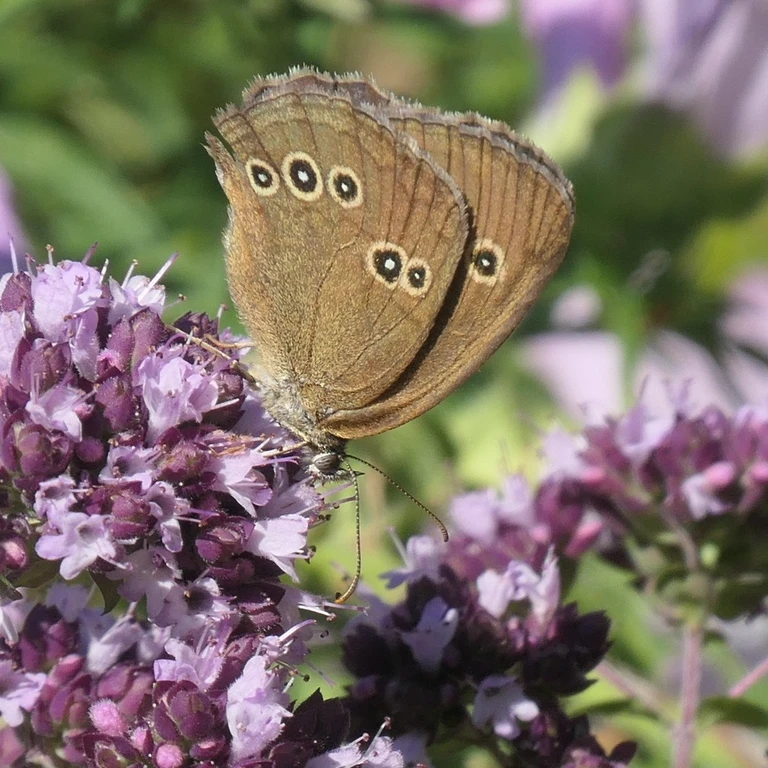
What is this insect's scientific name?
Aphantopus hyperantus
